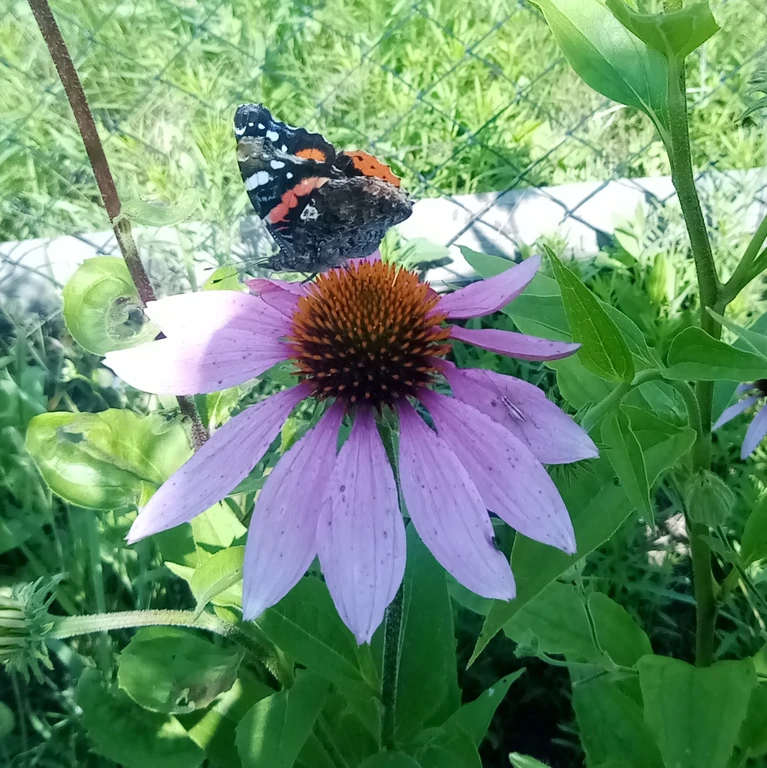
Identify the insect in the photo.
Vanessa atalanta
